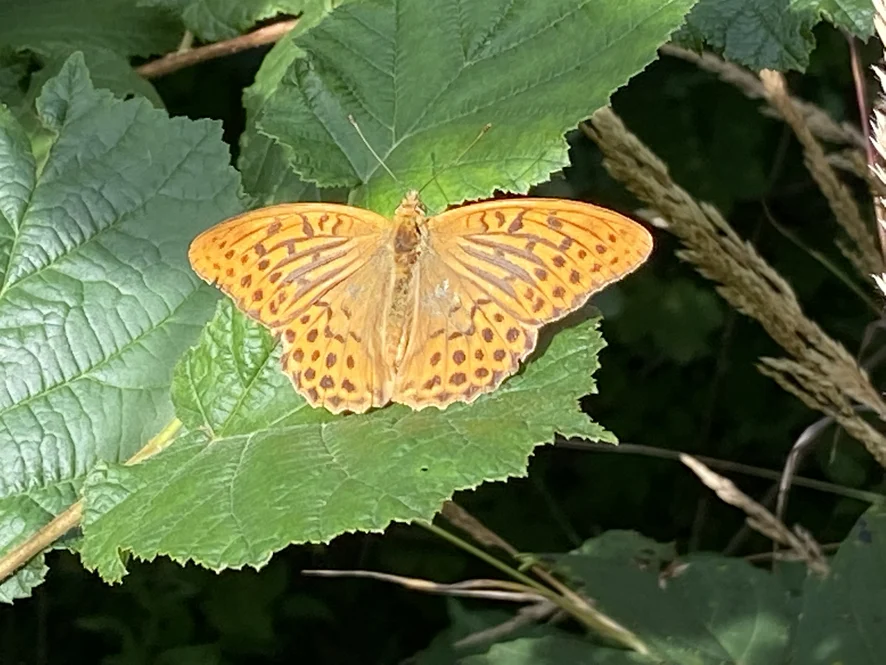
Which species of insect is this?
Argynnis paphia
